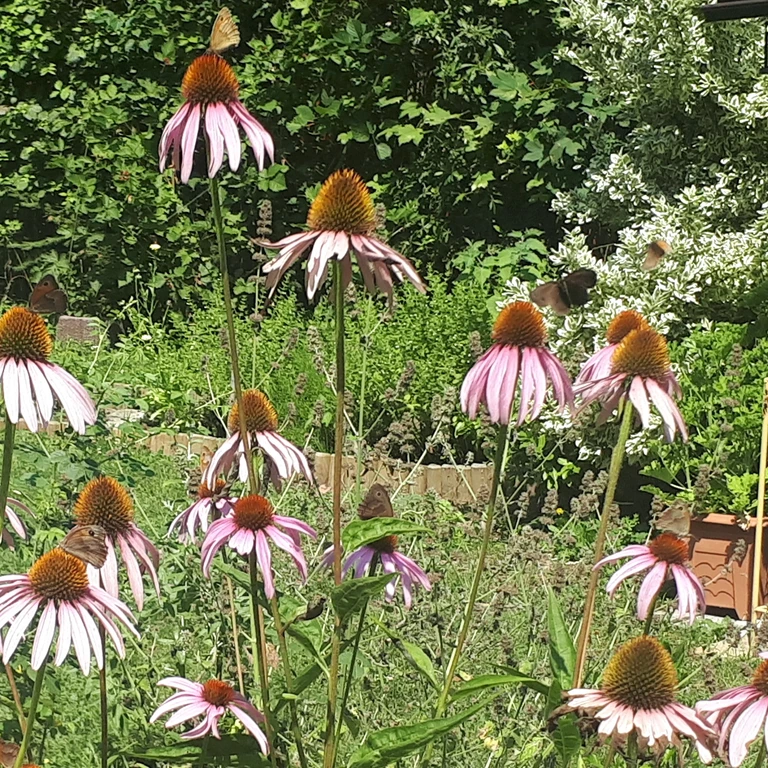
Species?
Maniola jurtina
